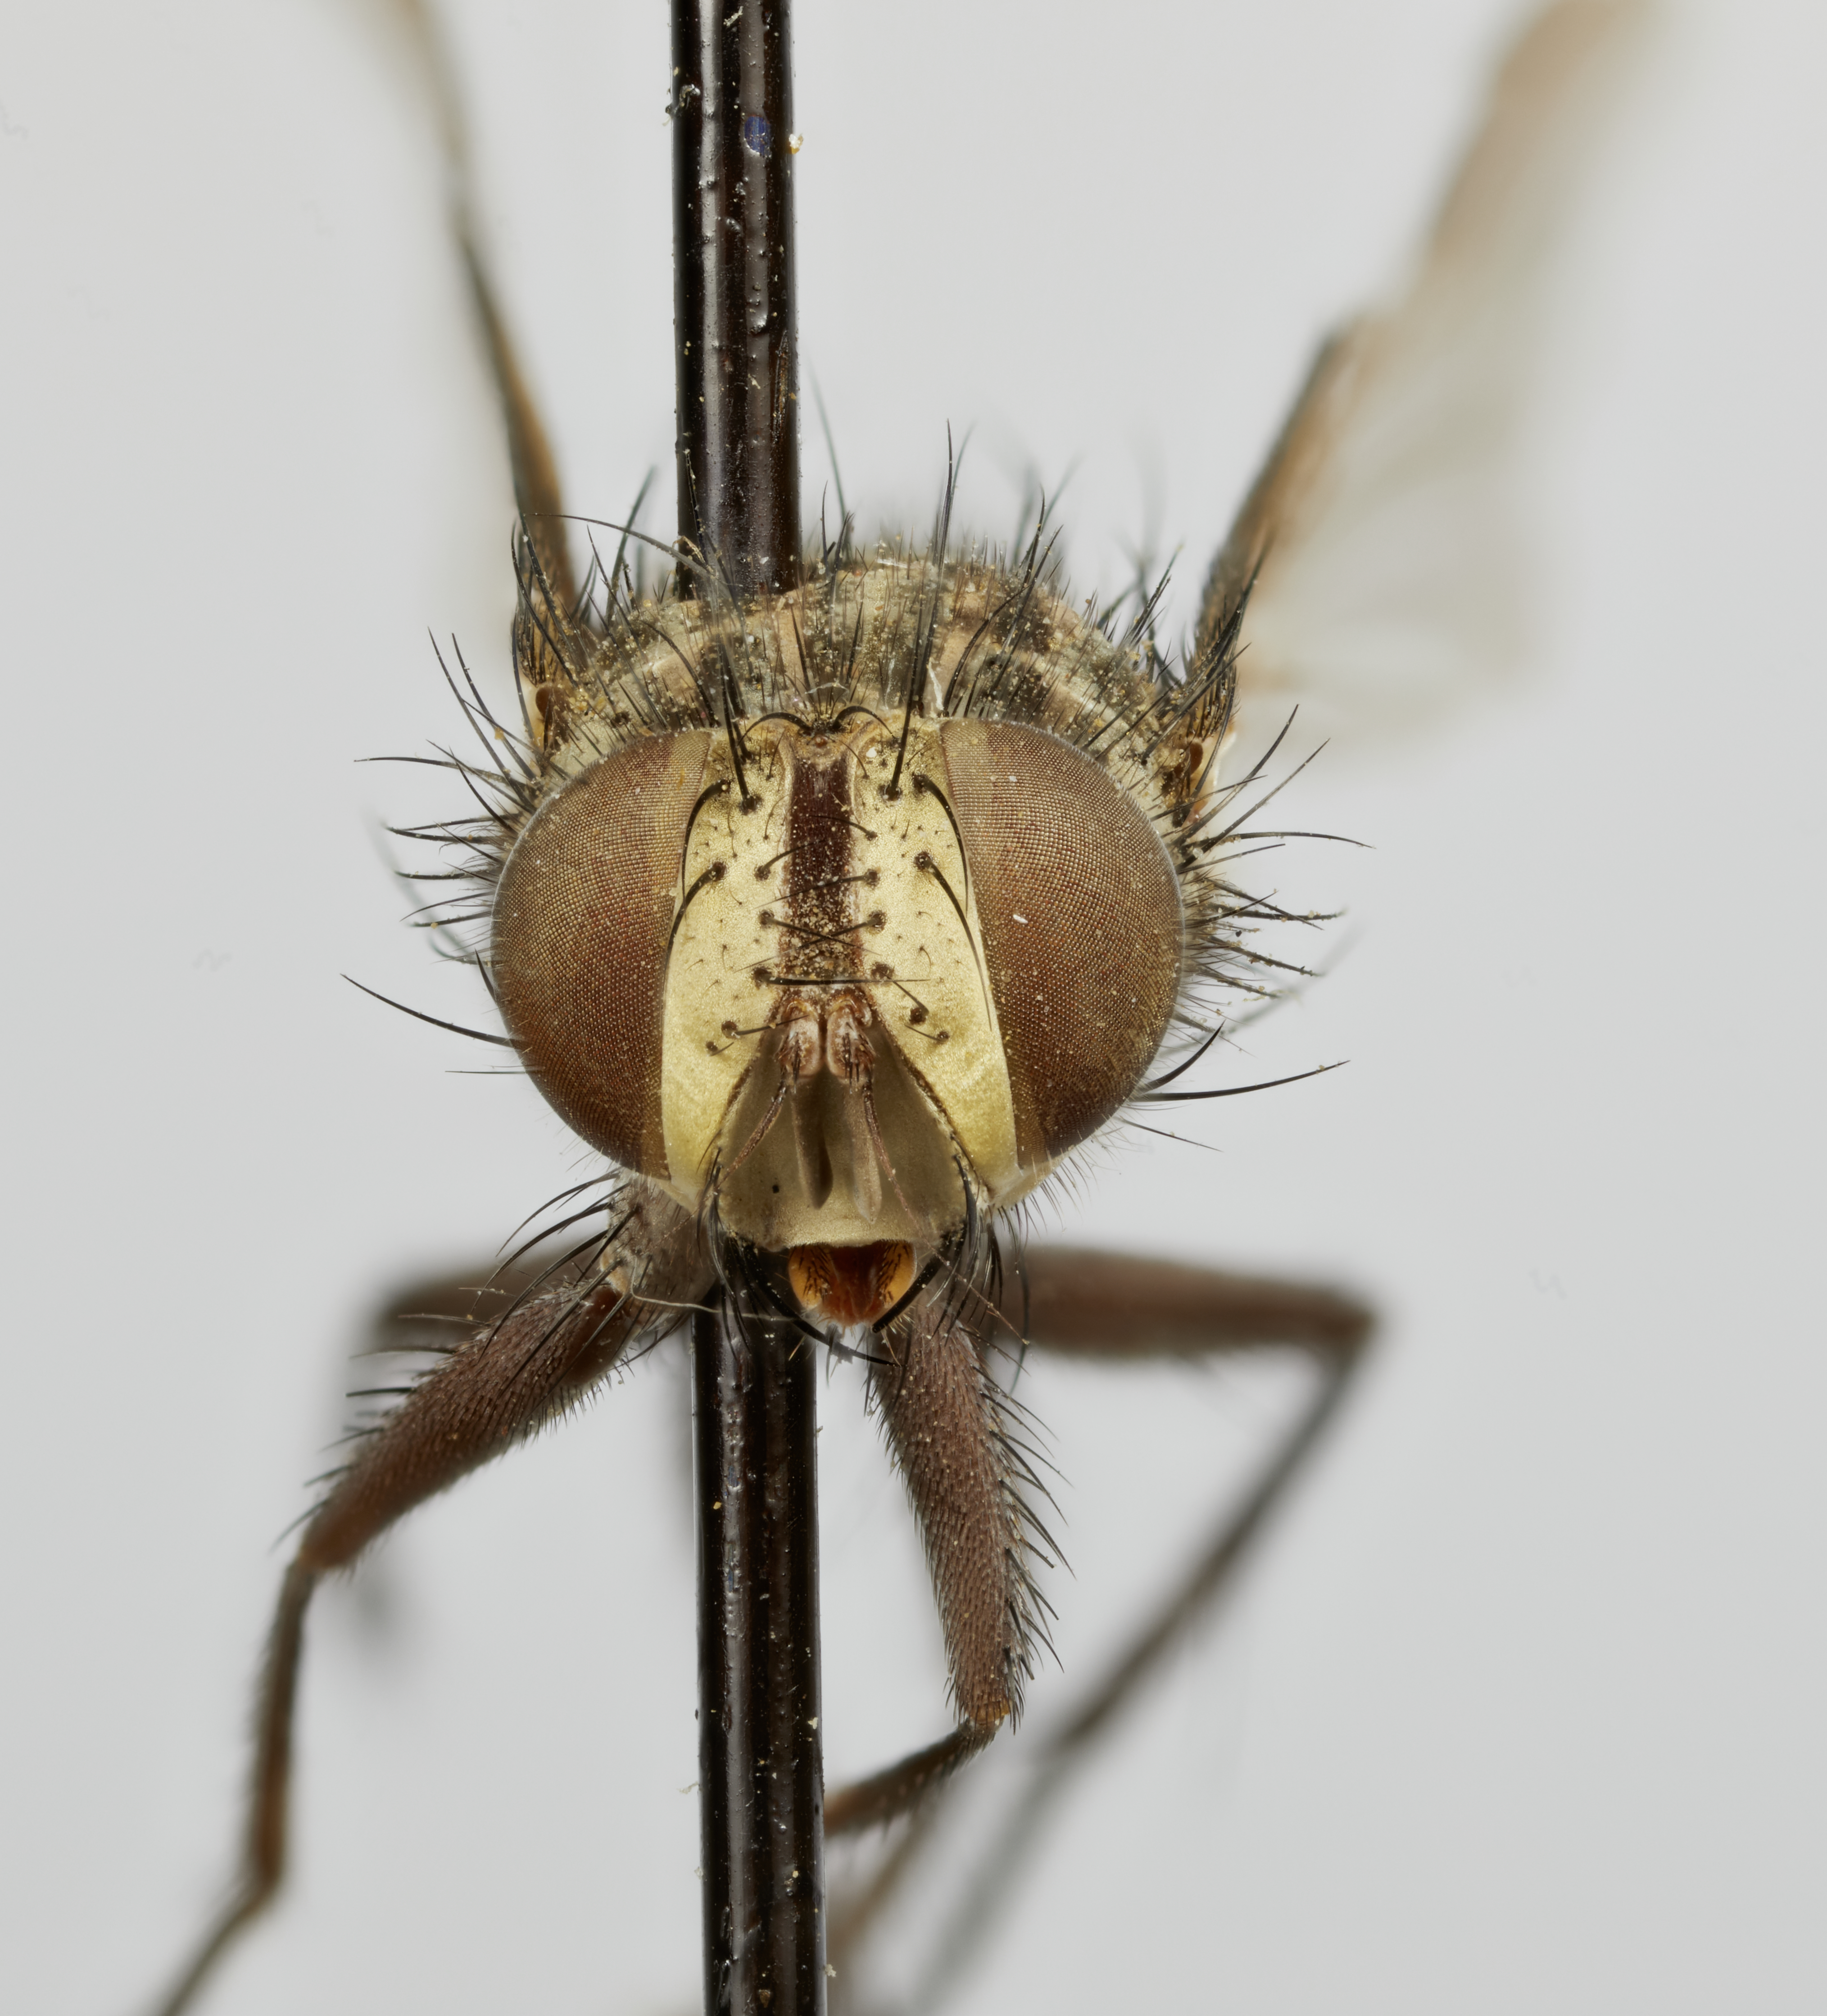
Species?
Brachymasicera polita
